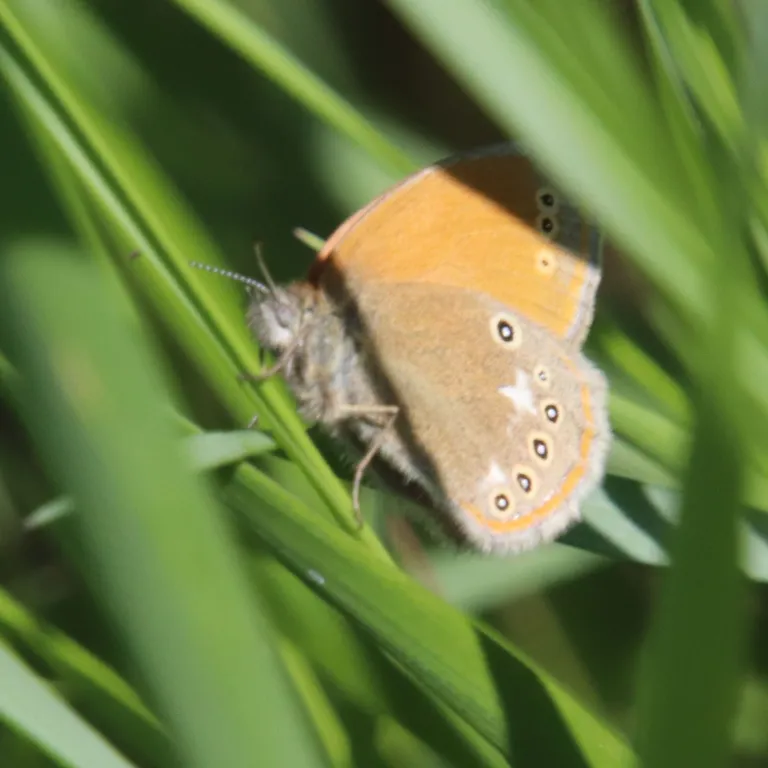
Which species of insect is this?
Coenonympha glycerion (also Coenonympha iphis)
